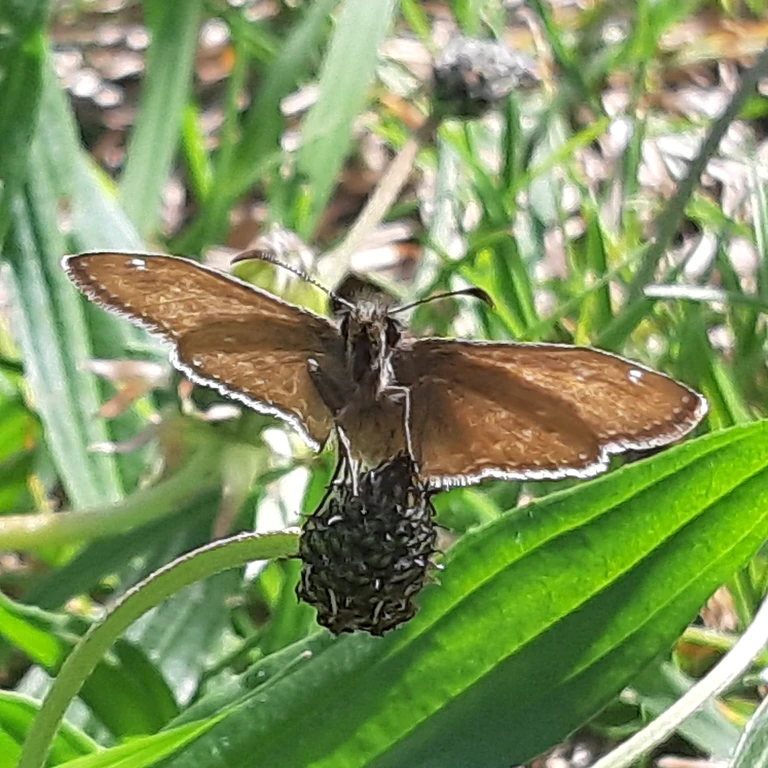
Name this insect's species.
Erynnis tages
